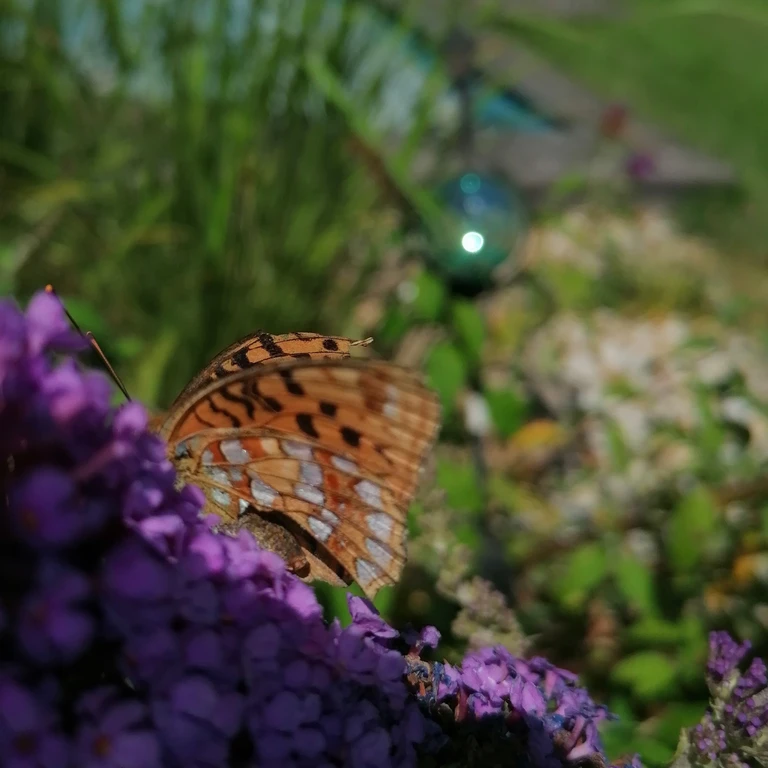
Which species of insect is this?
Fabriciana adippe
